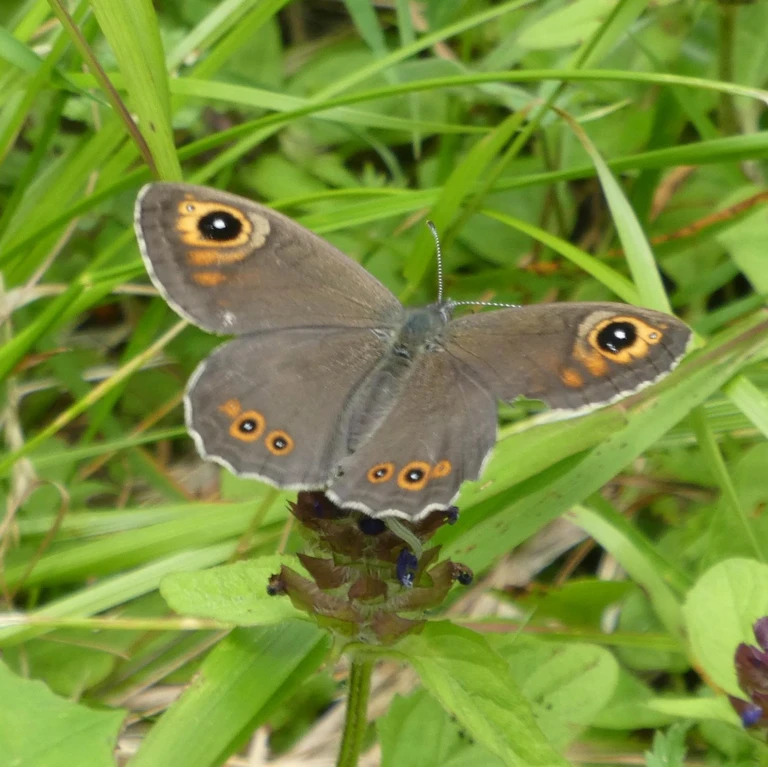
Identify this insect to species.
Lasiommata maera (also Pararge maera)
